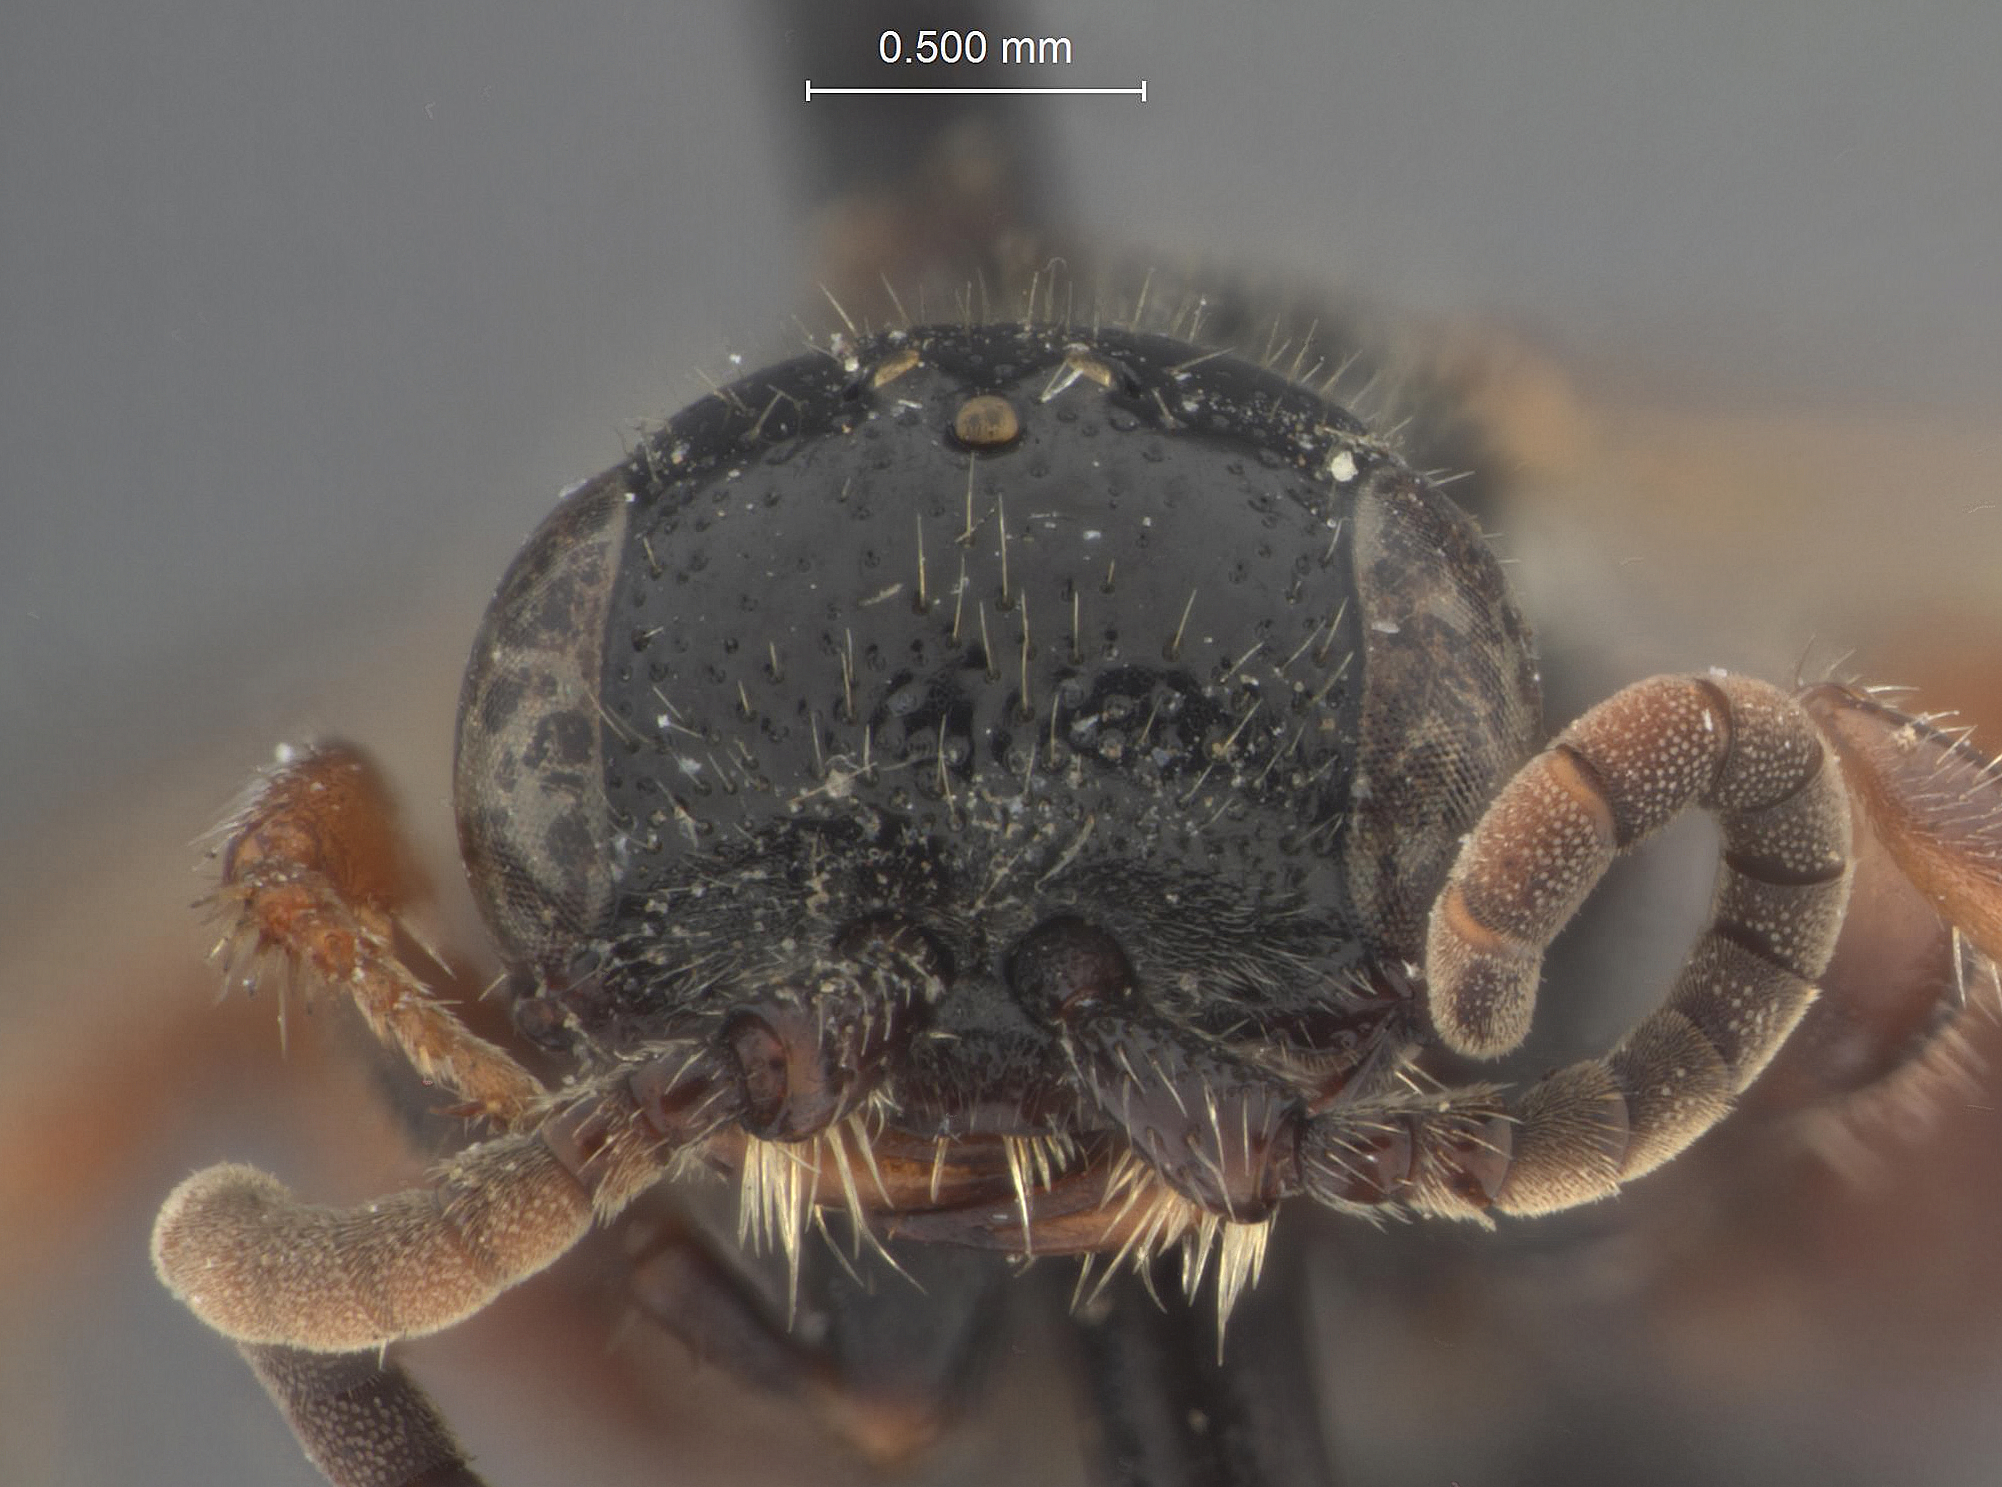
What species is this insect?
Tiphia homoncularis
